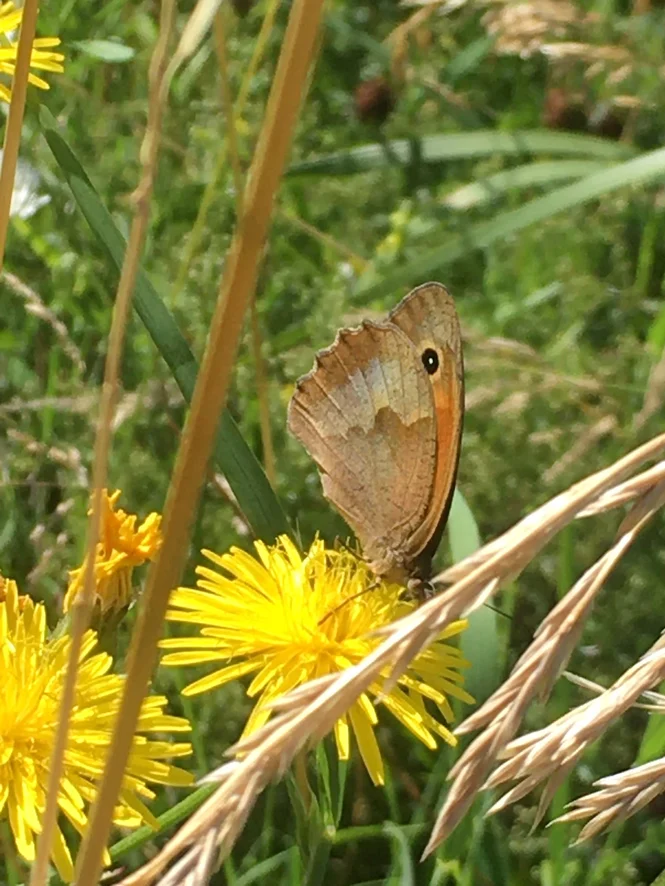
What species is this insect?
Maniola jurtina
